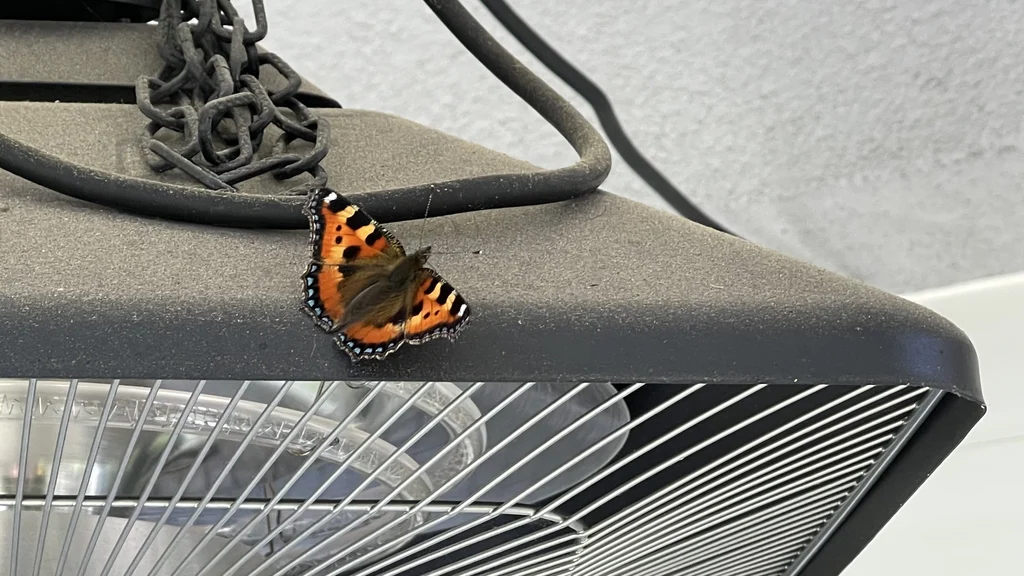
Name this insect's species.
Aglais urticae
